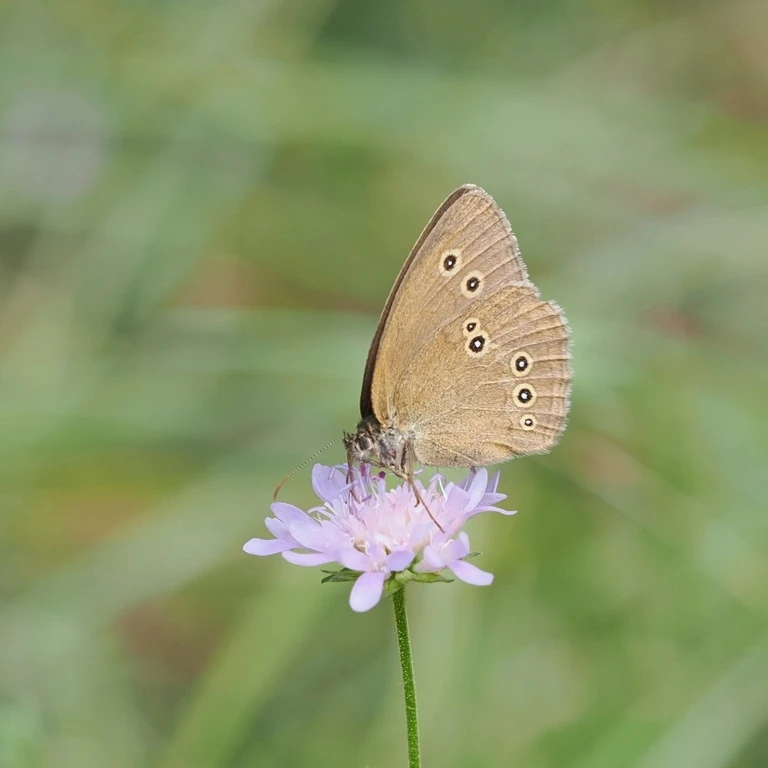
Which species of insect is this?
Aphantopus hyperantus
